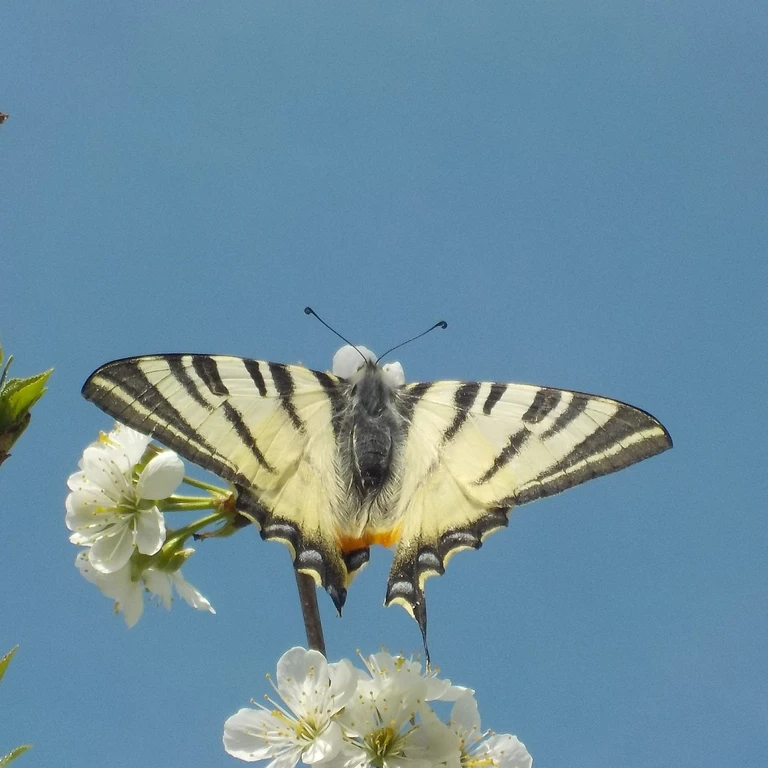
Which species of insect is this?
Iphiclides podalirius
